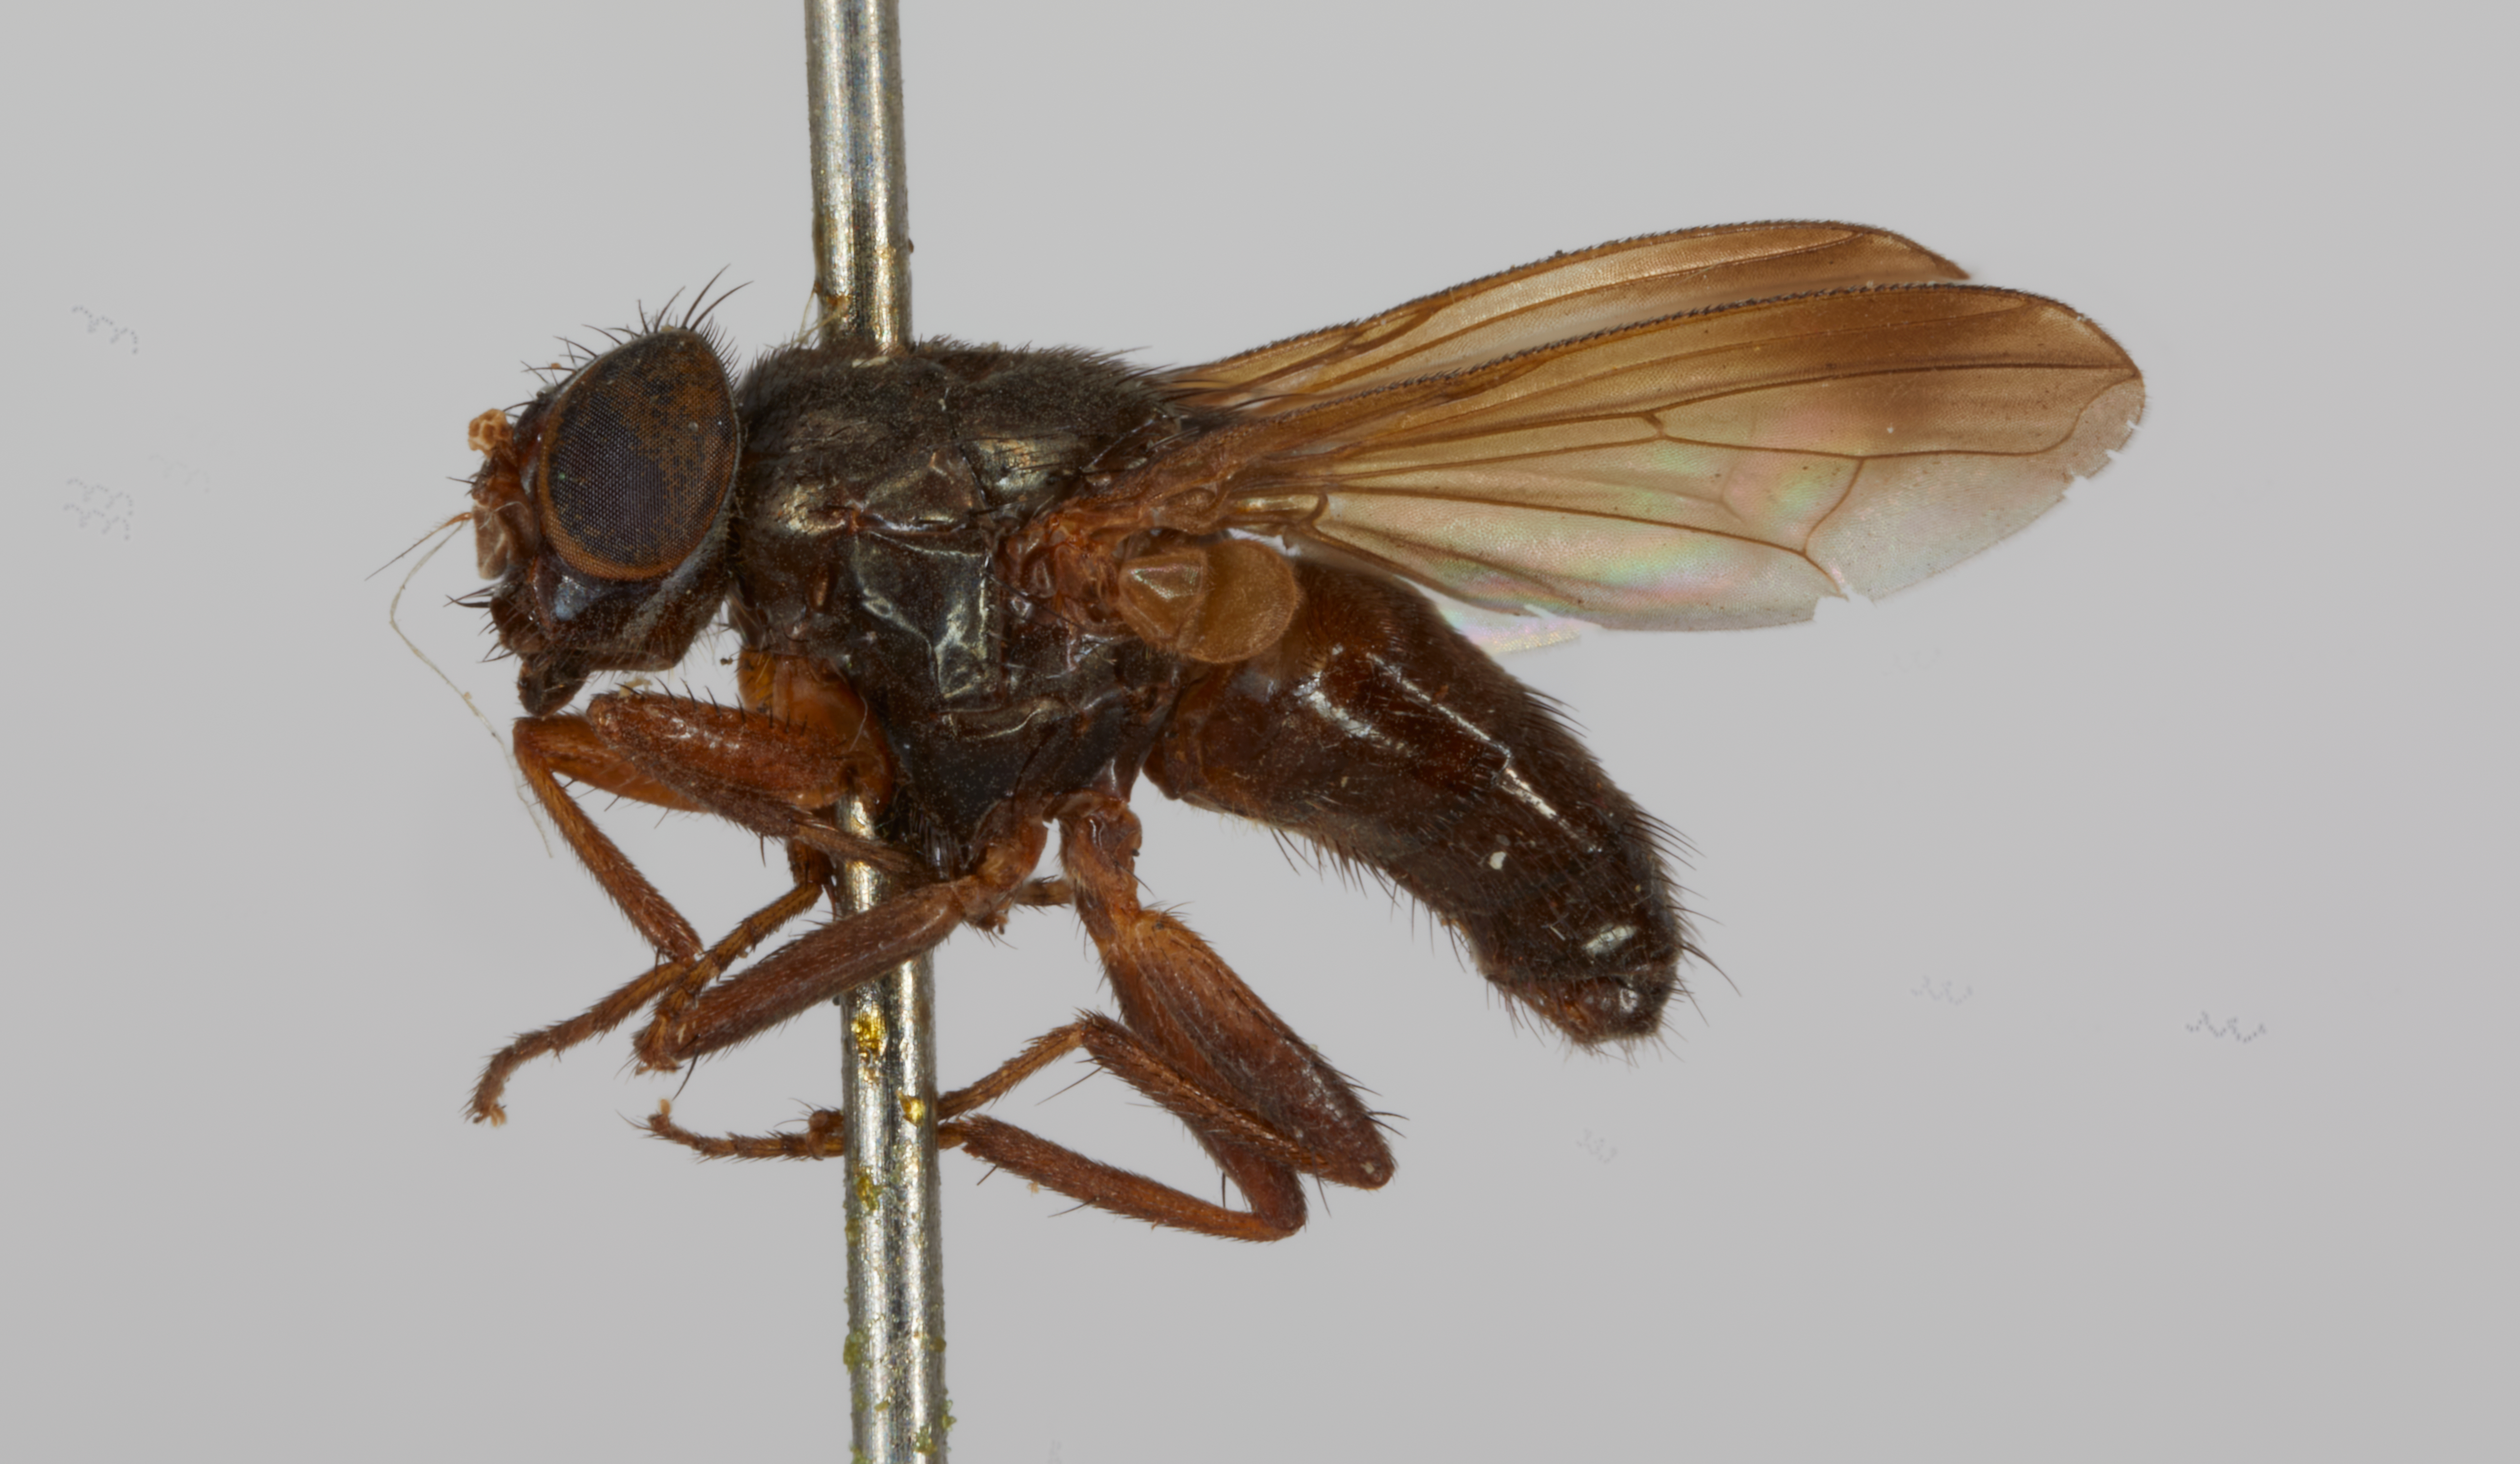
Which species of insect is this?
Sumatria latifrons
